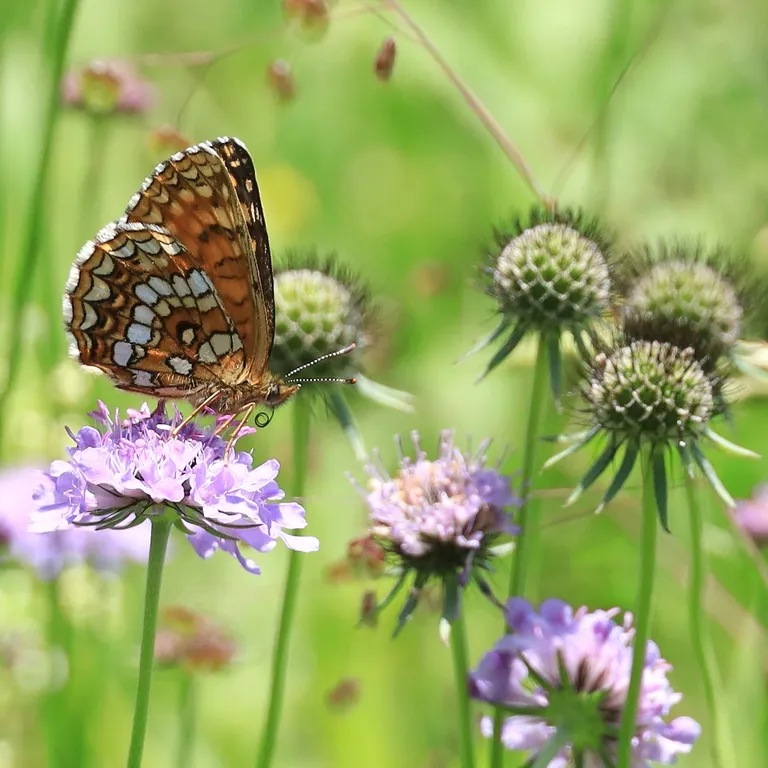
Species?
Melitaea diamina
